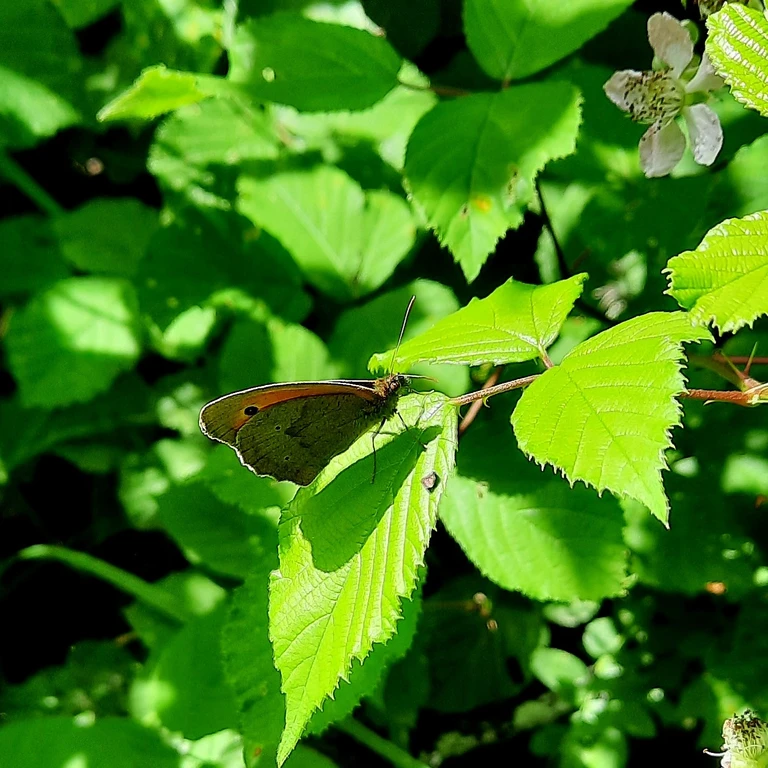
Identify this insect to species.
Maniola jurtina
